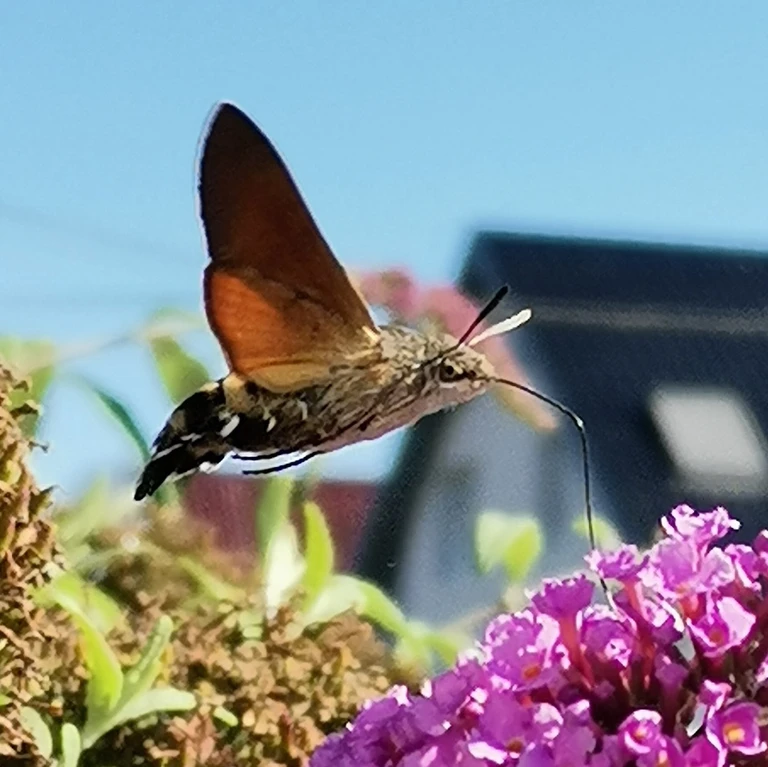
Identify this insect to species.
Macroglossum stellatarum
